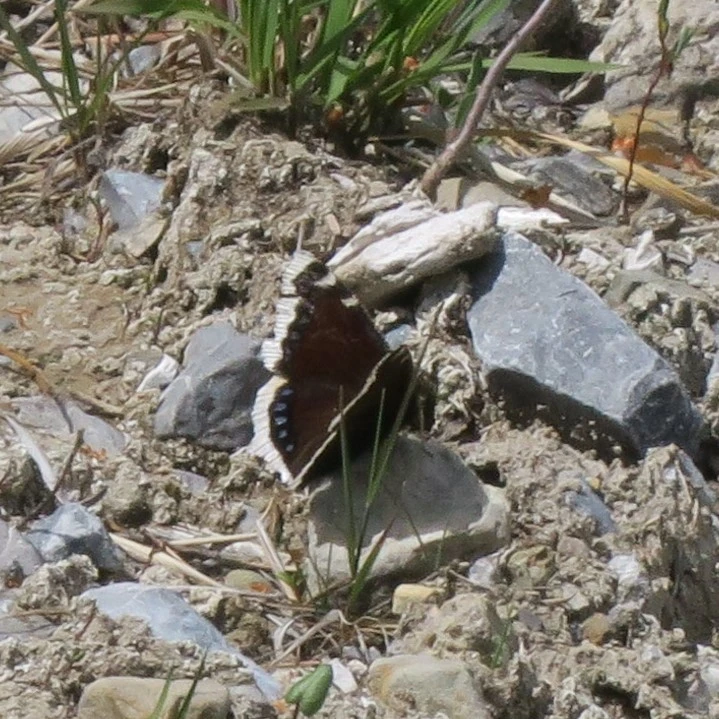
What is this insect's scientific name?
Nymphalis antiopa
